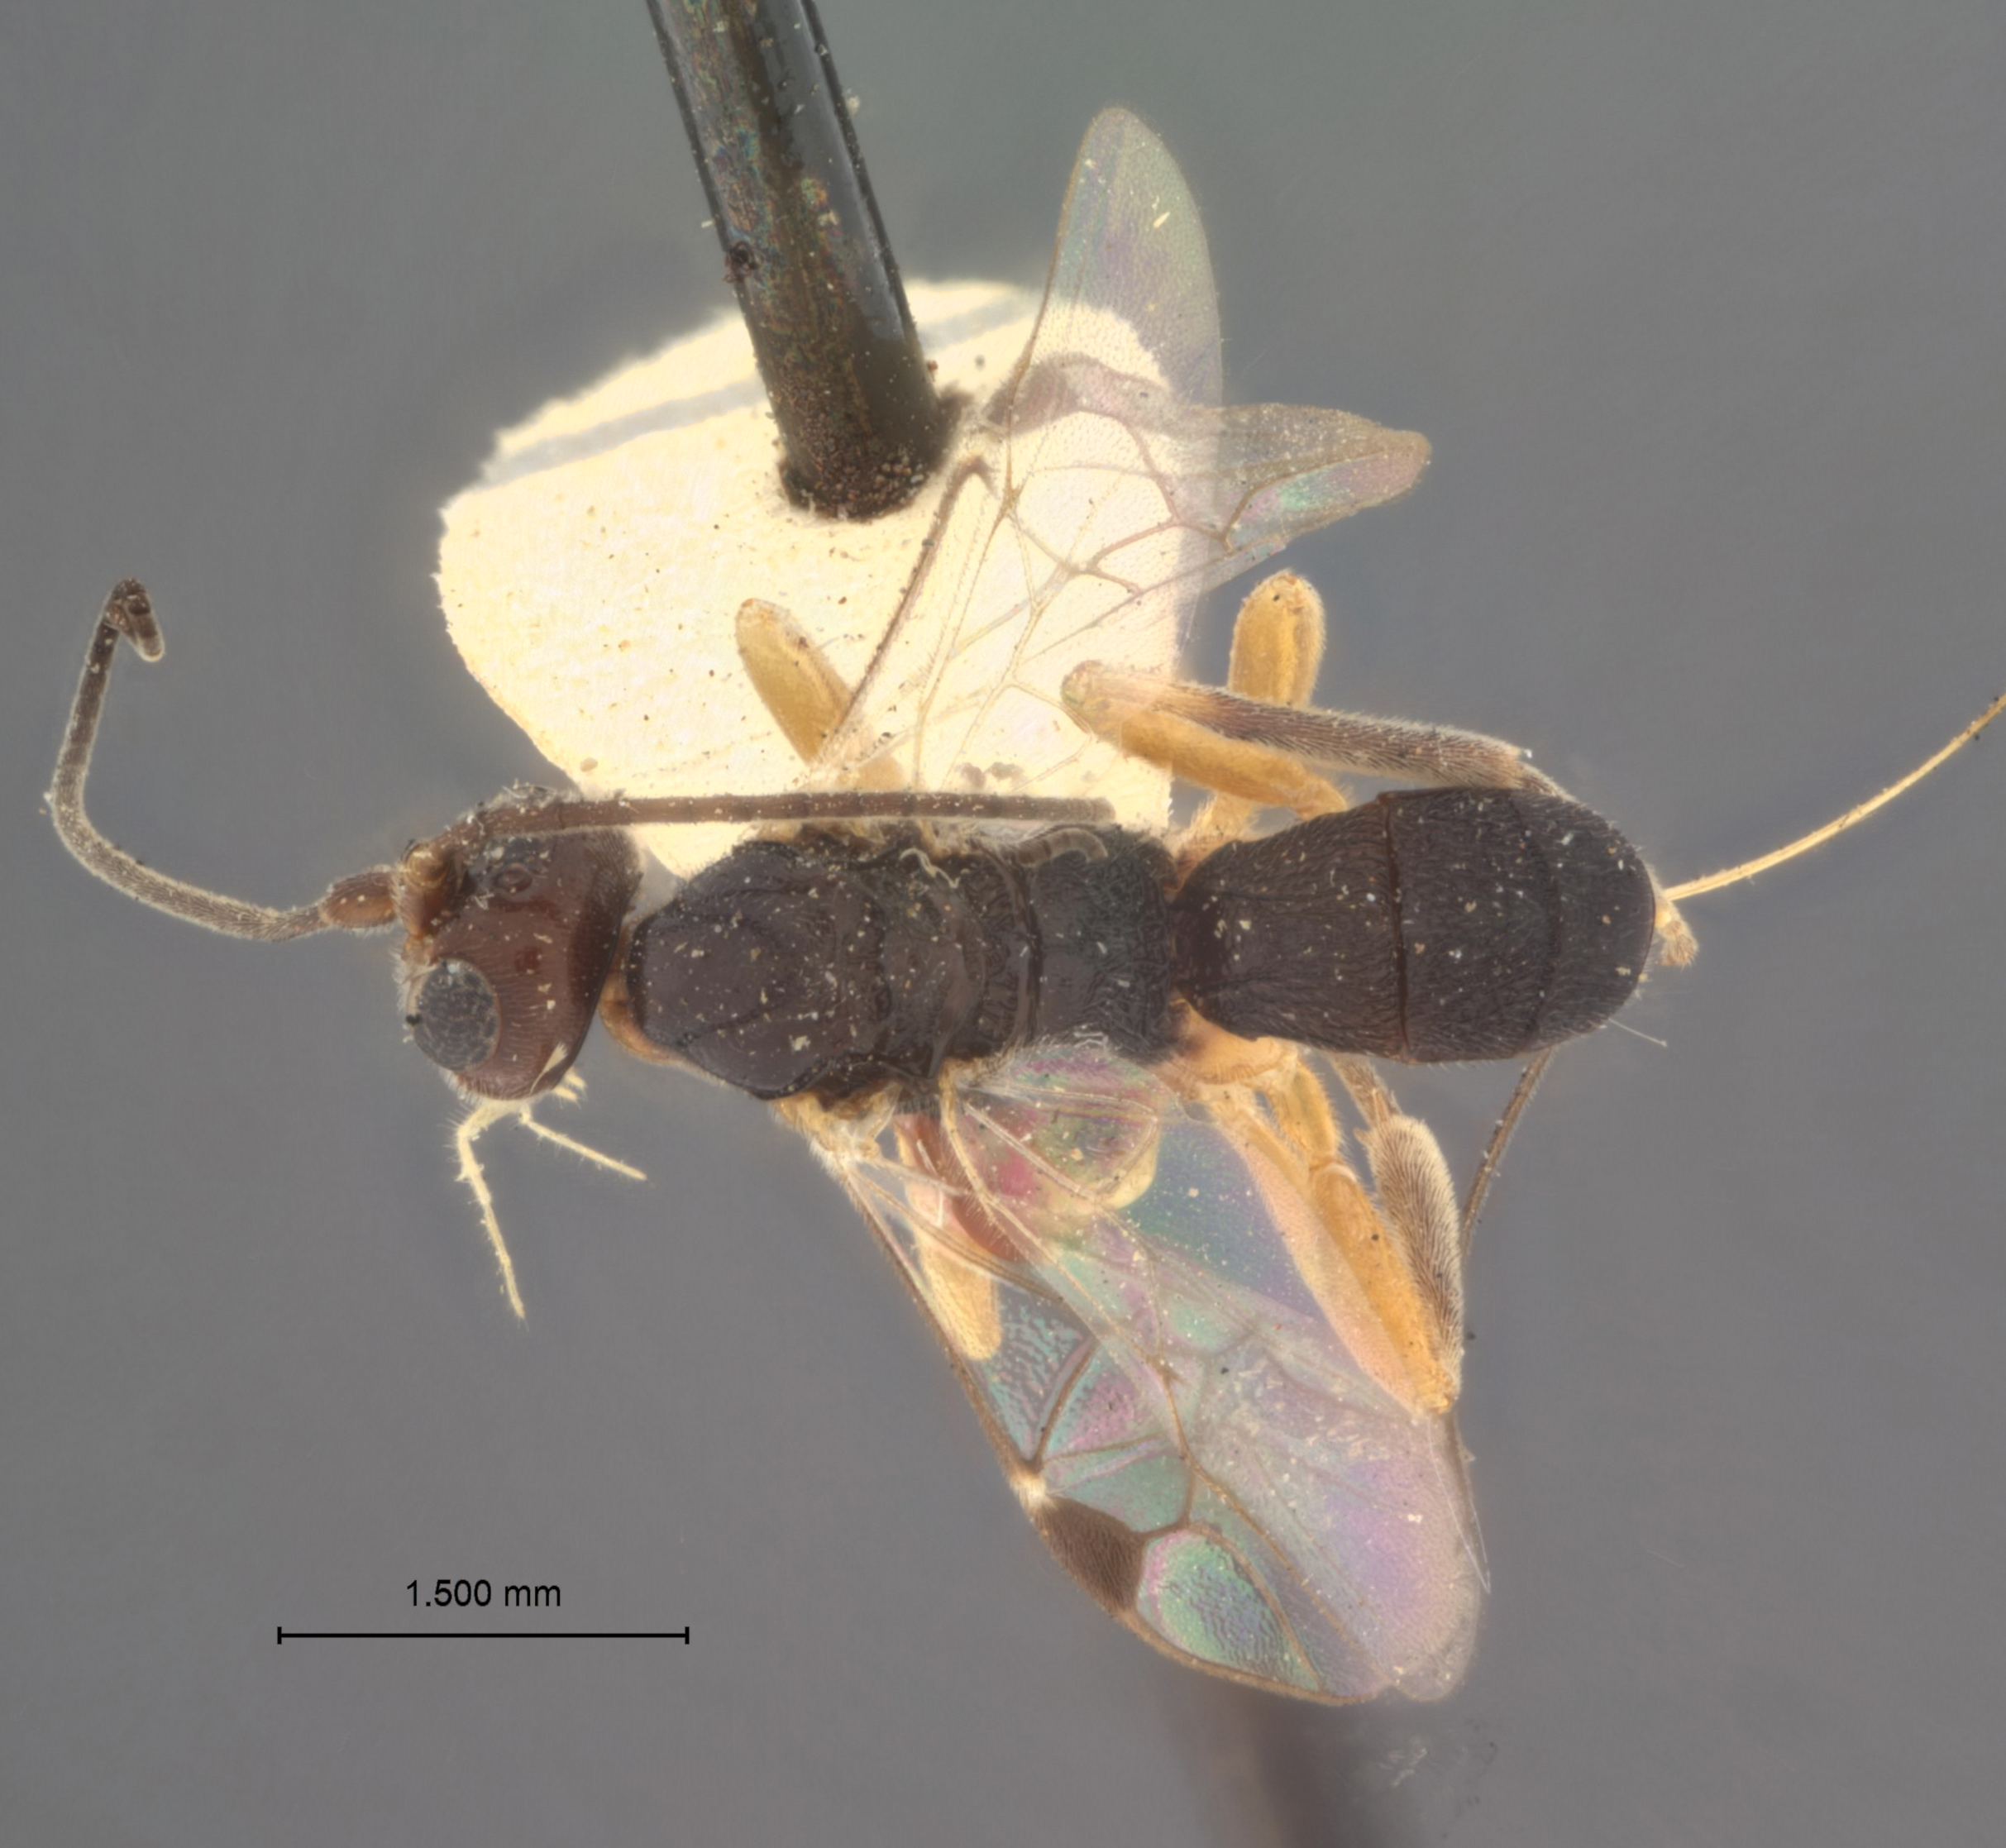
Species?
Triaspis fiskei
